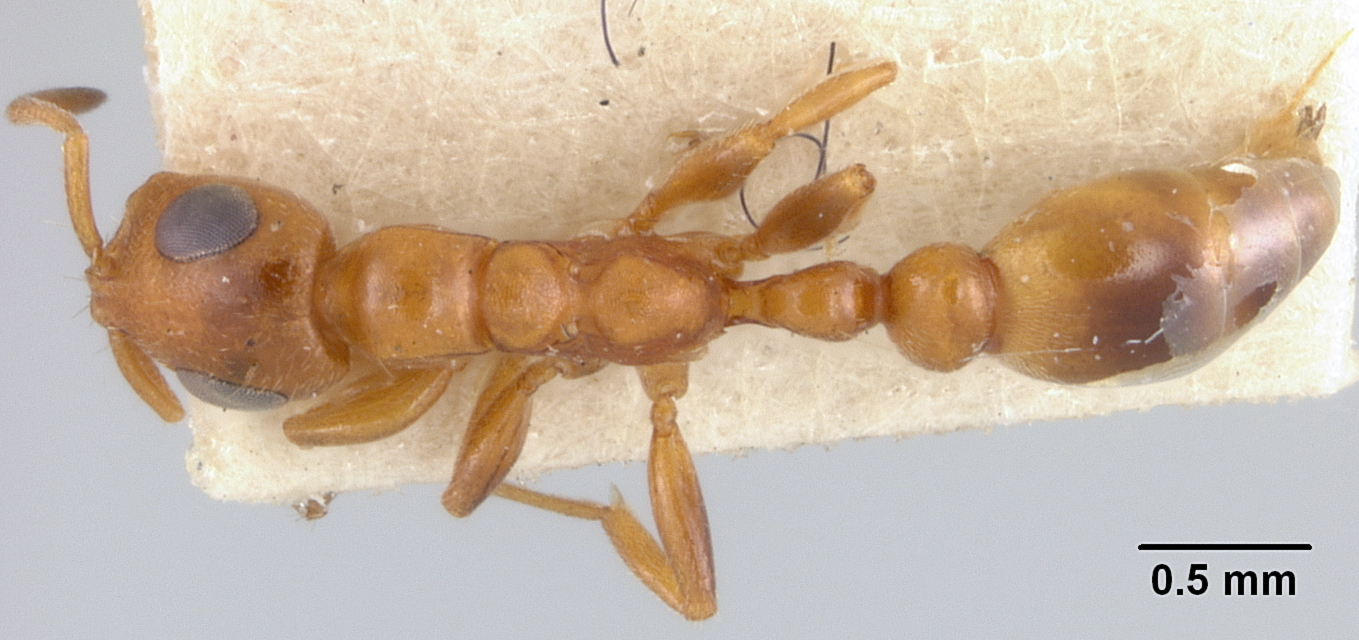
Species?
Sima bifoveolata
